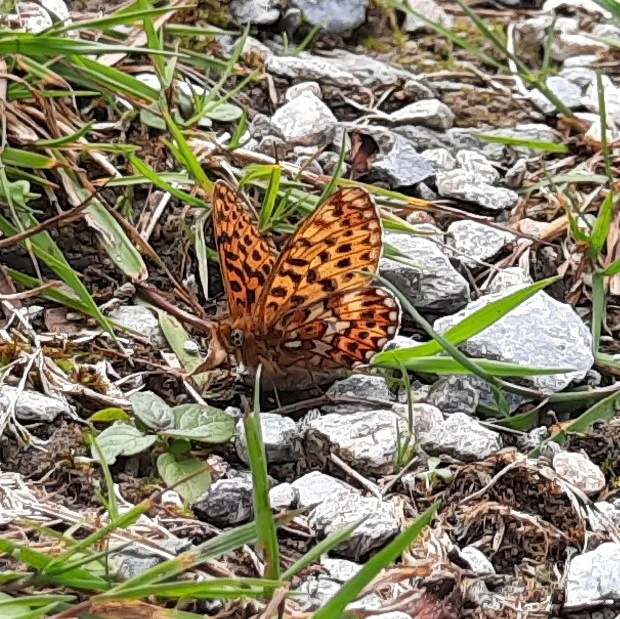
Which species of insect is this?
Boloria euphrosyne (also Clossiana euphrosyne)
